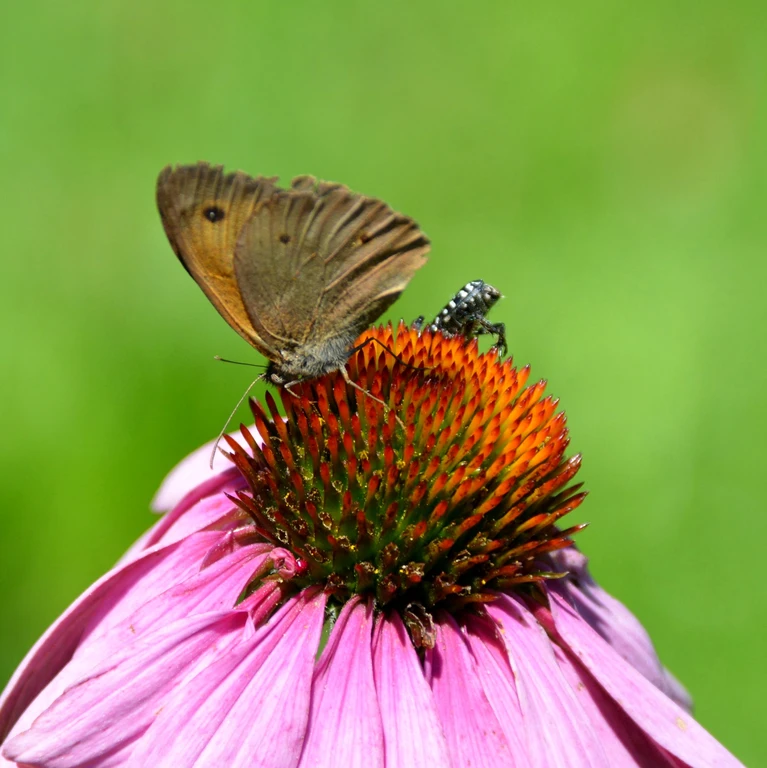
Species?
Maniola jurtina
